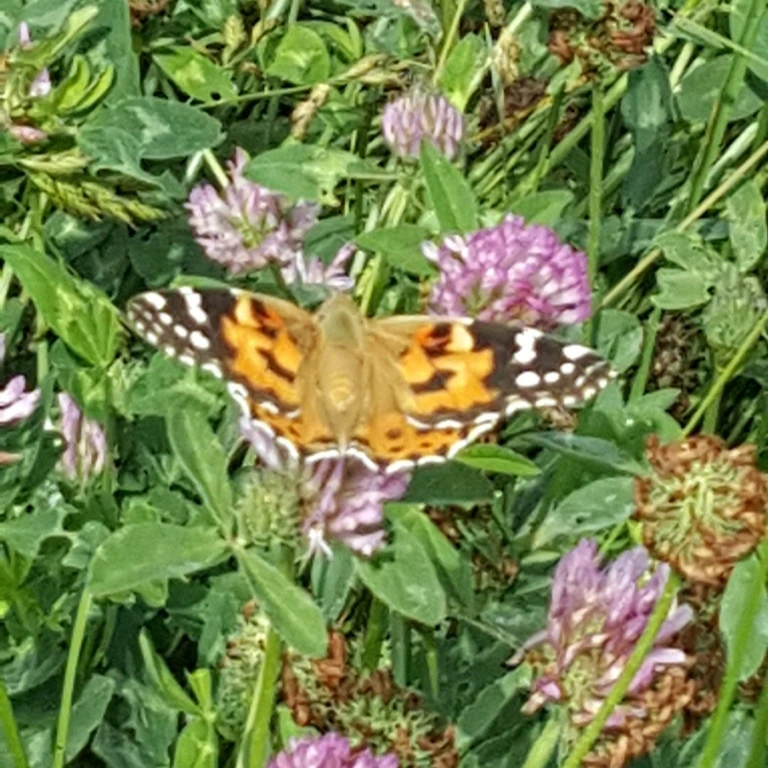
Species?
Vanessa cardui
